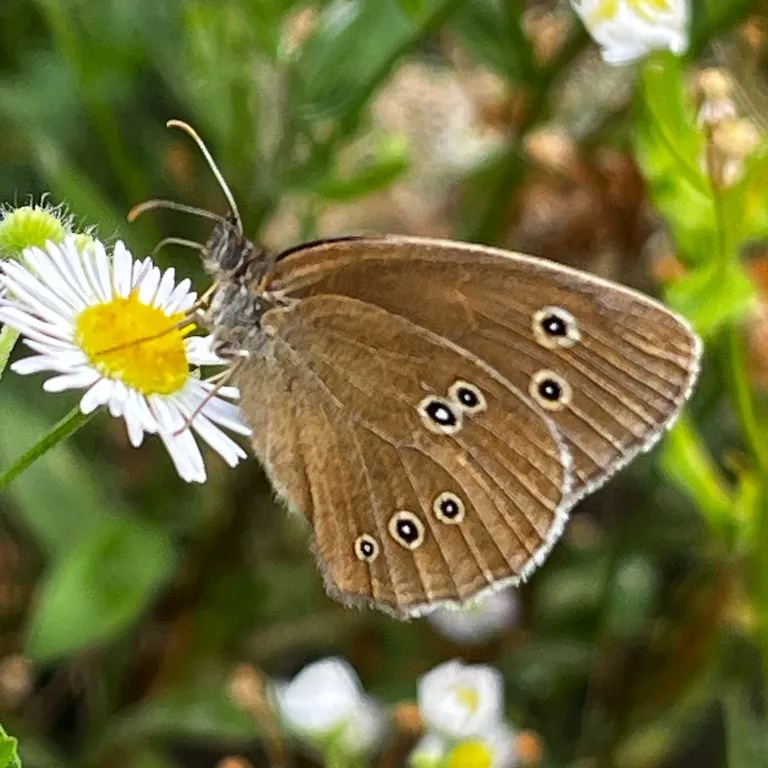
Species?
Aphantopus hyperantus
